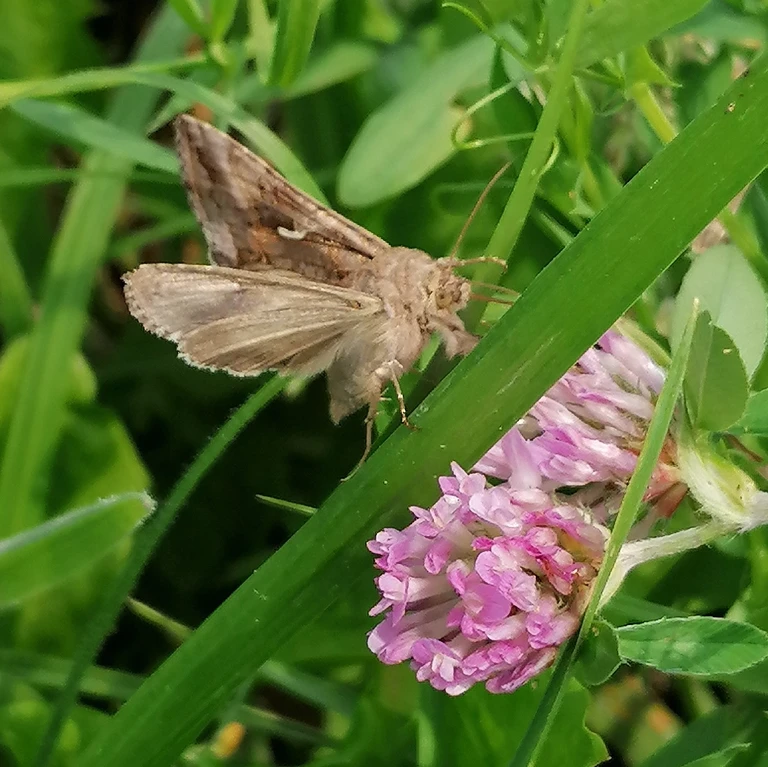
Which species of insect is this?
Autographa gamma
